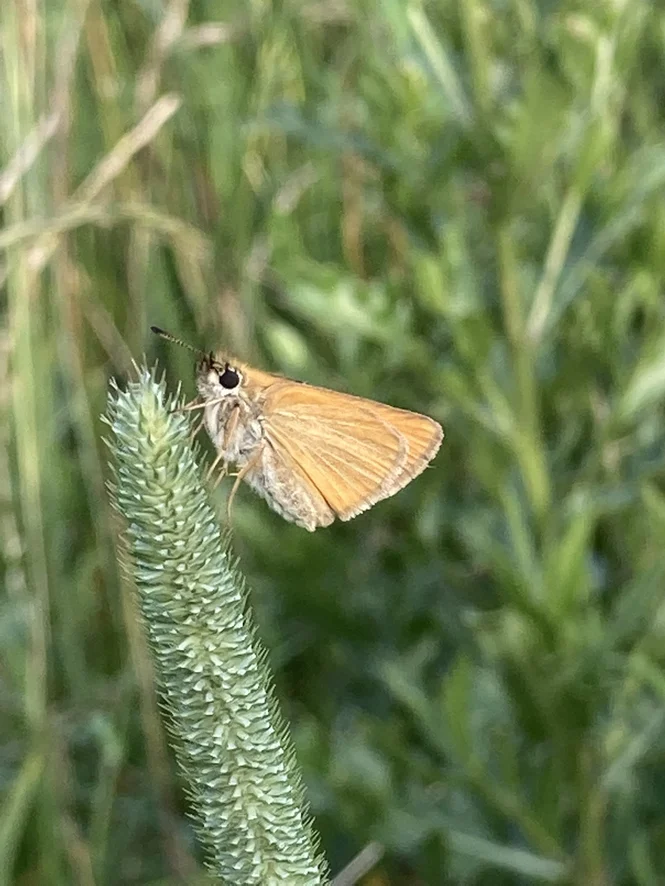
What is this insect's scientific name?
Thymelicus lineola
